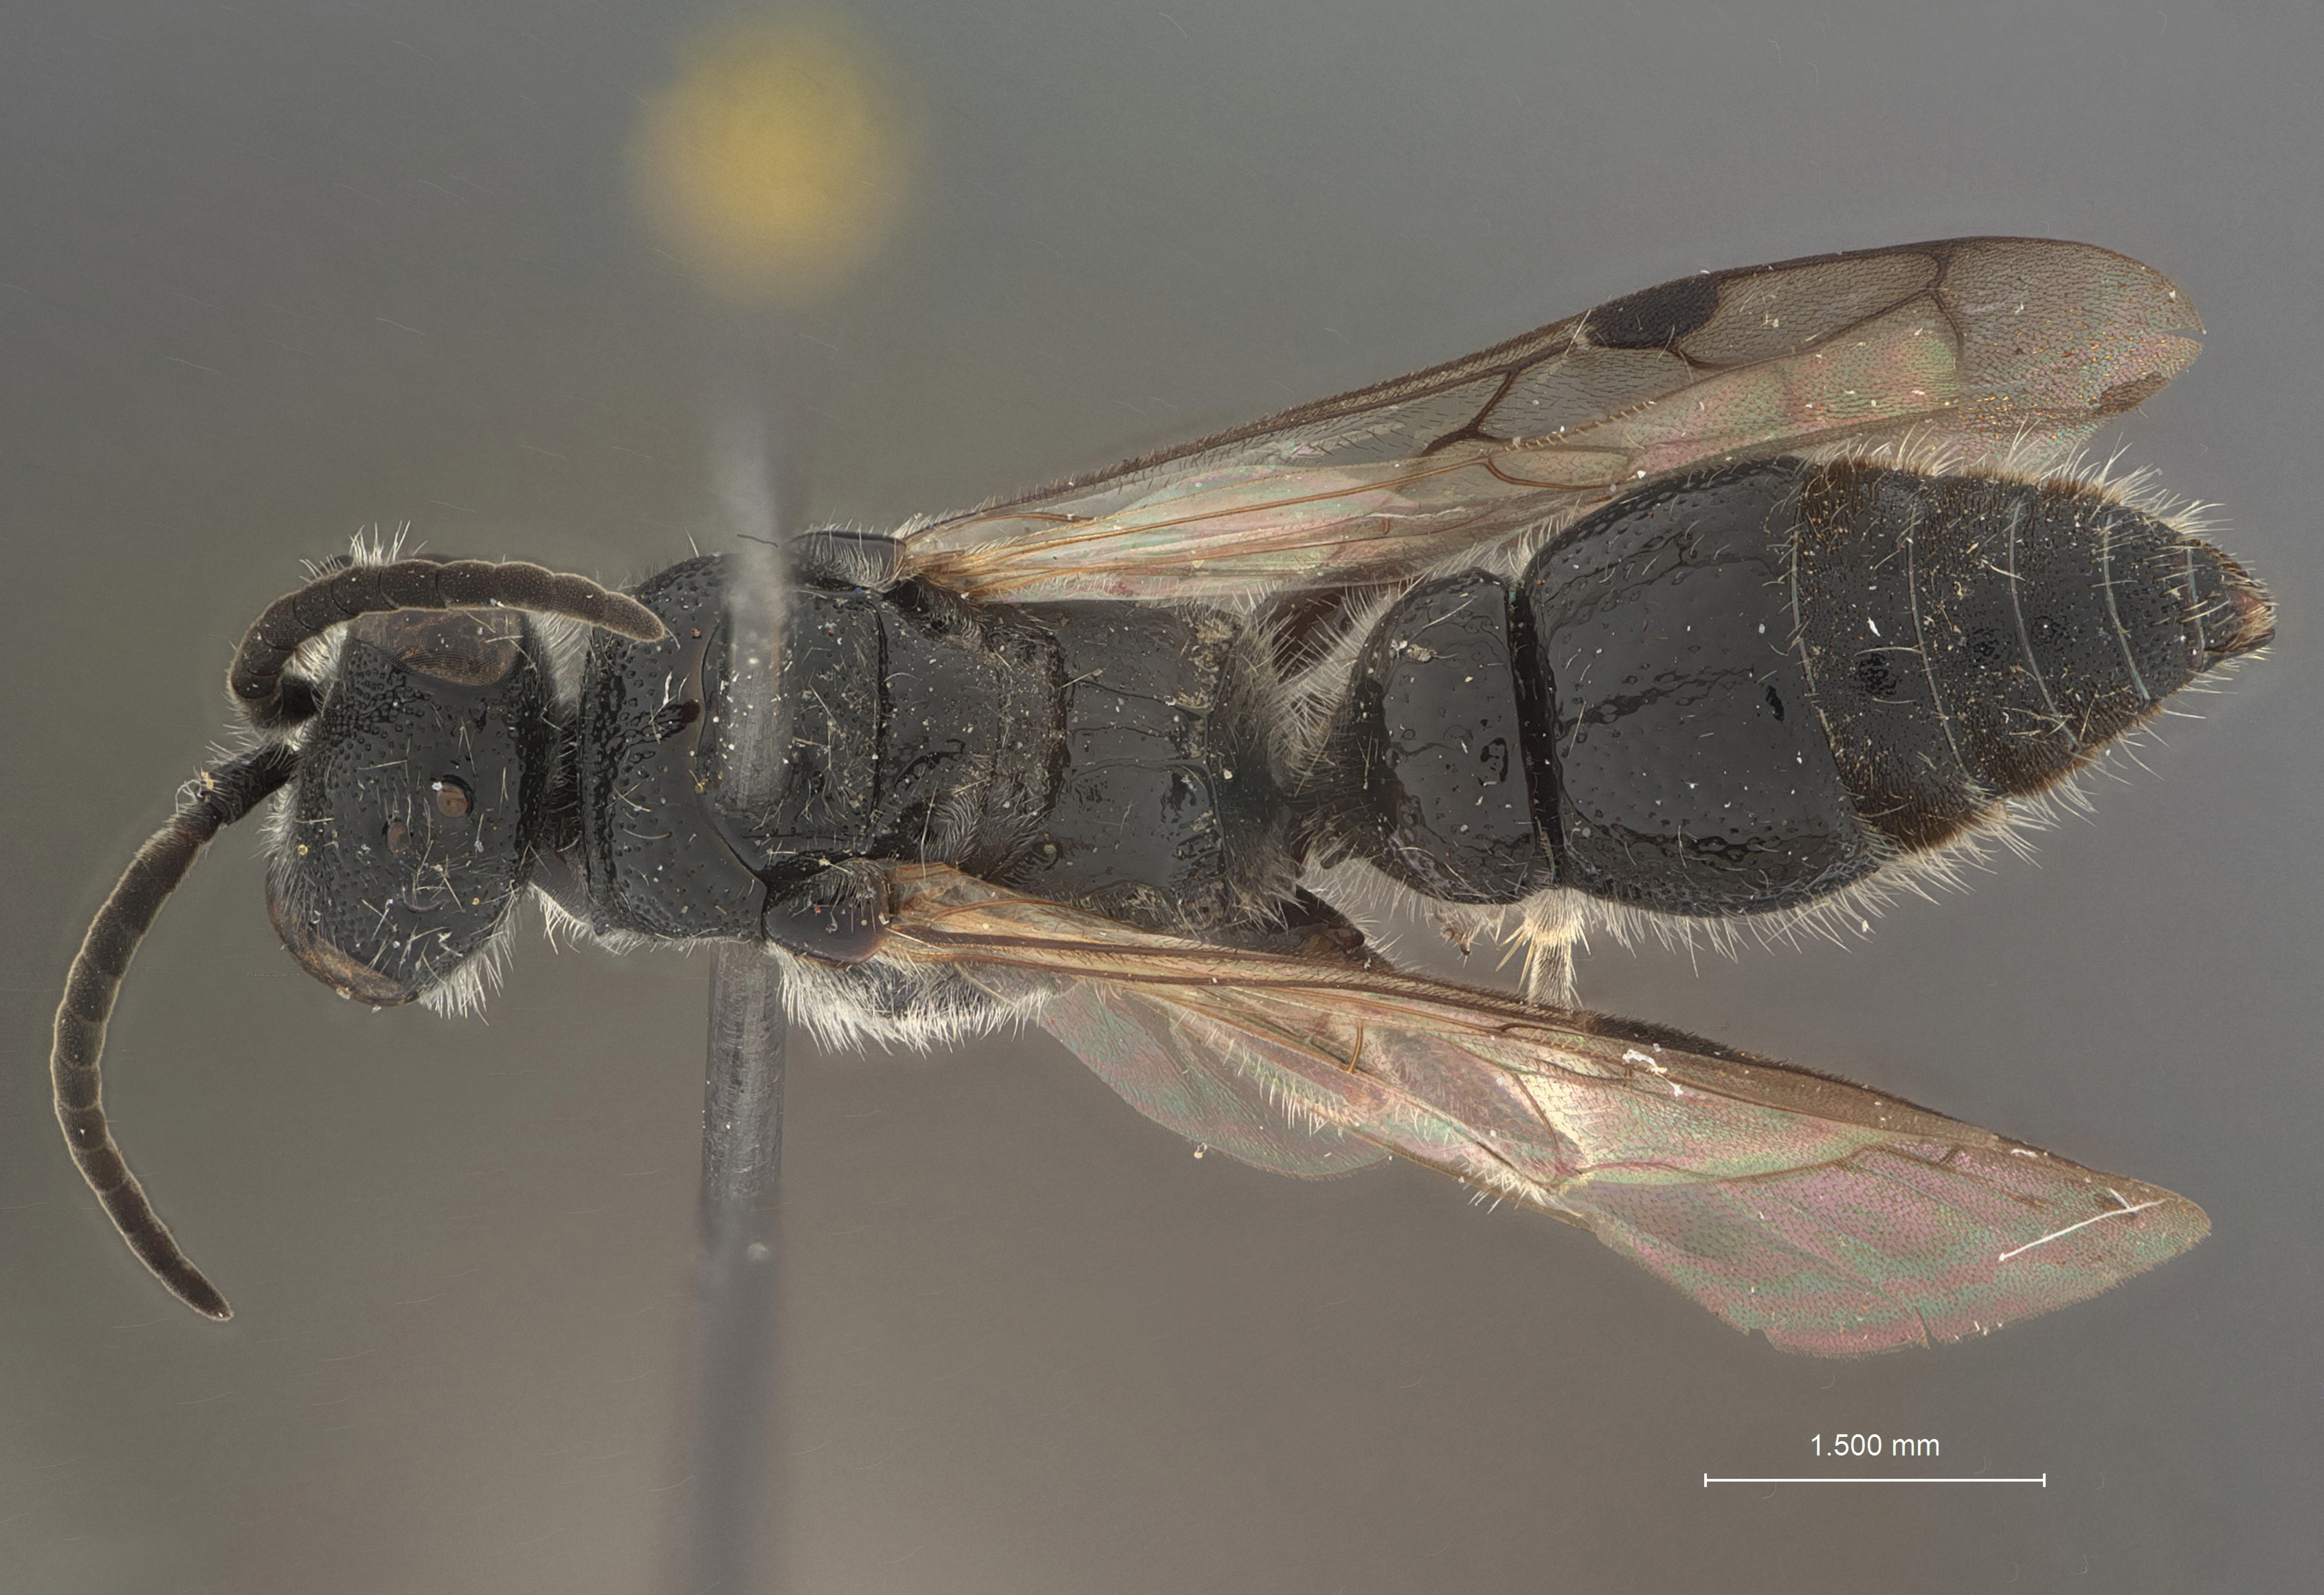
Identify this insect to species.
Tiphia fukuii
